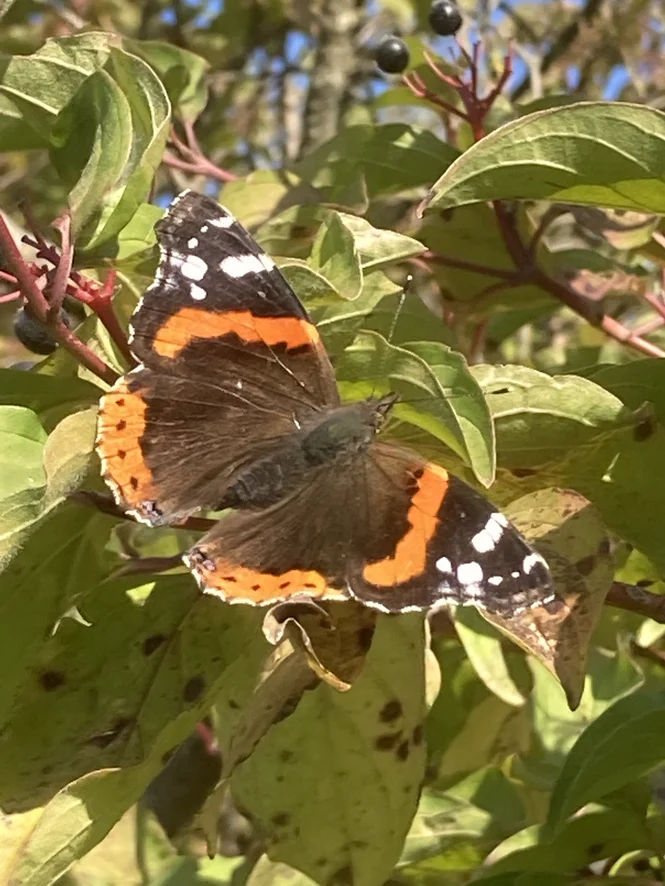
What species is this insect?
Vanessa atalanta
